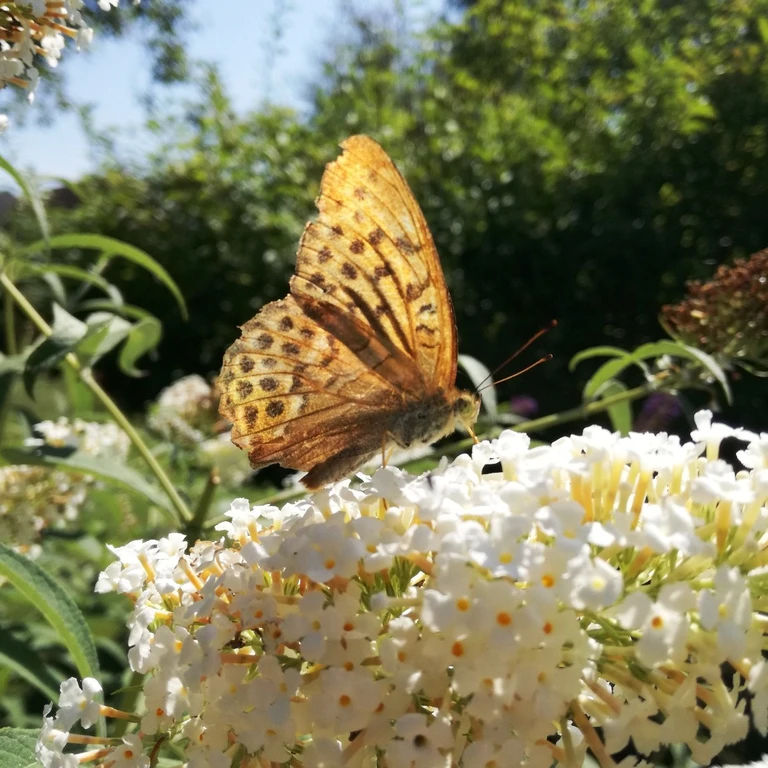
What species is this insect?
Argynnis paphia
